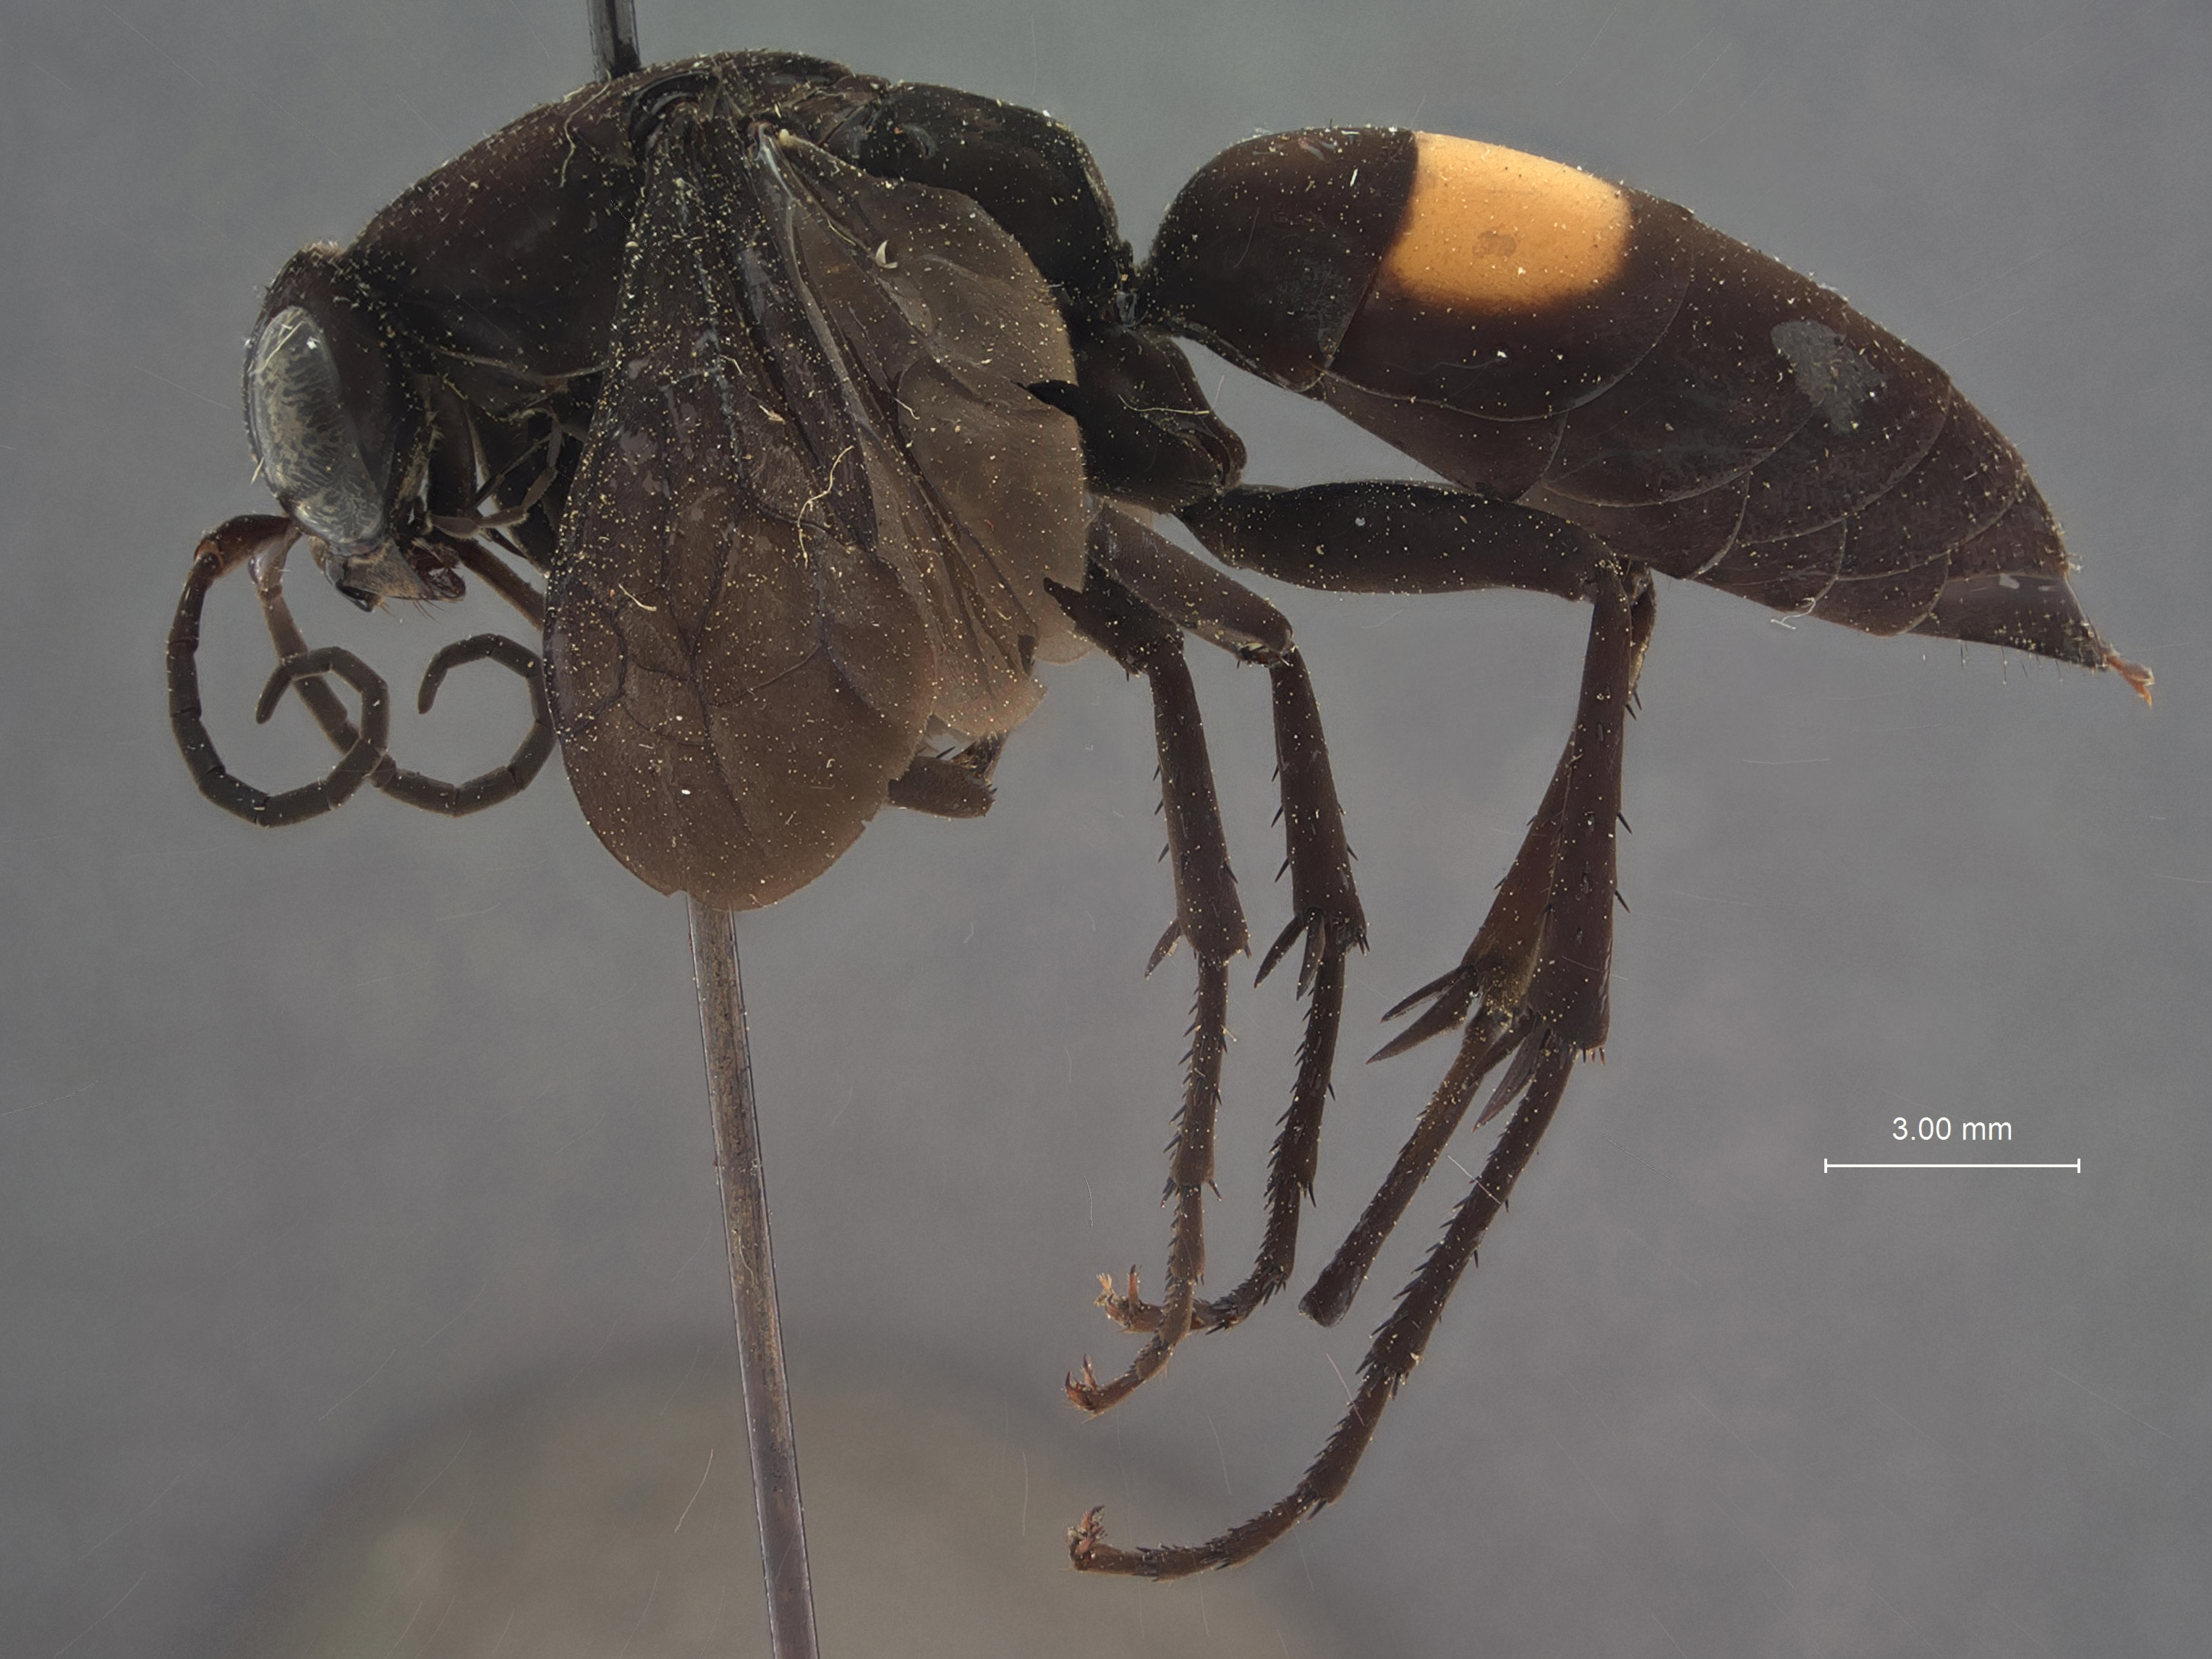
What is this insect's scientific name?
Pedinaspis brimleyi
